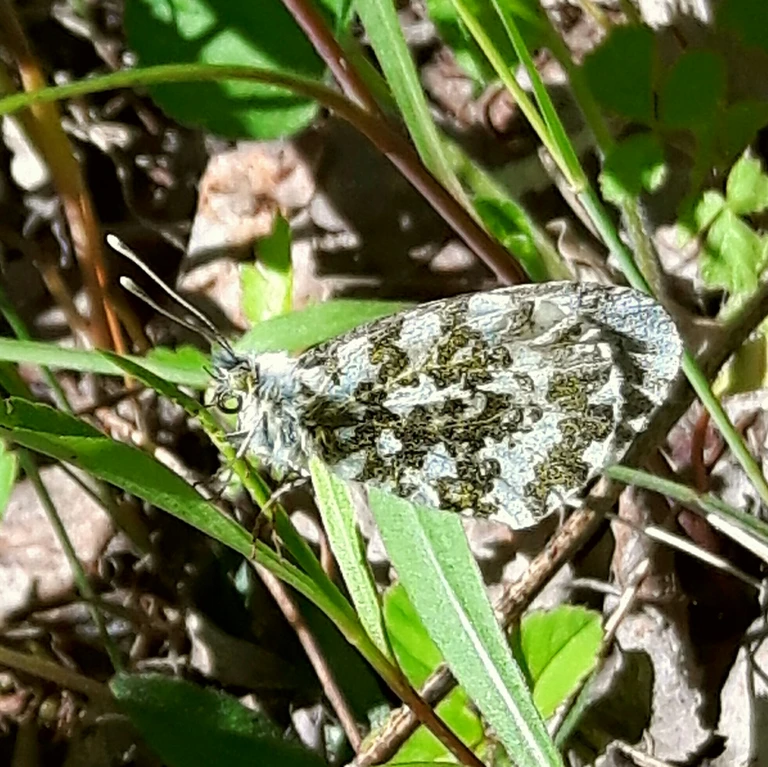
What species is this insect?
Anthocharis cardamines
